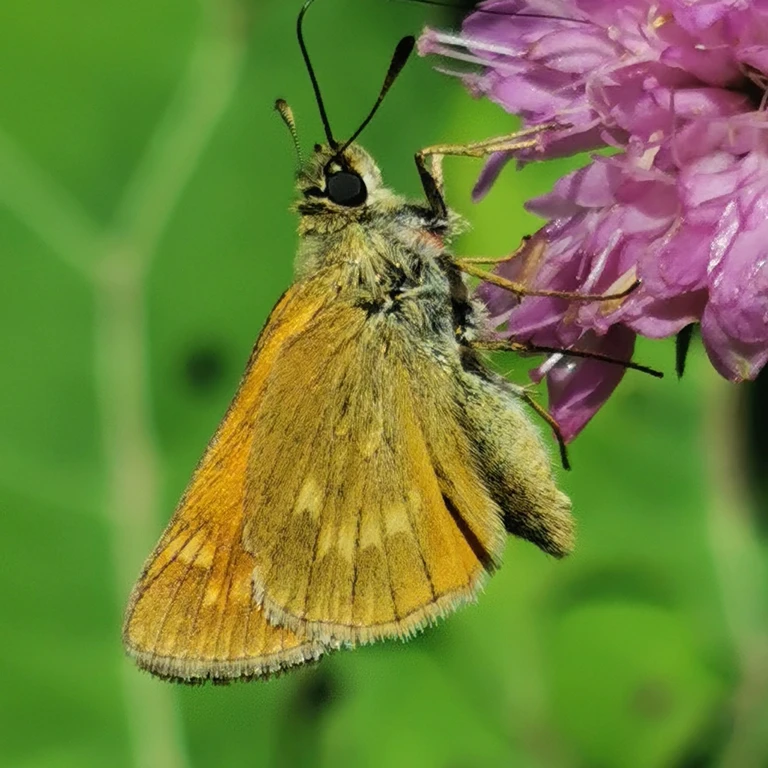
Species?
Ochlodes sylvanus (also Ochlodes venata)
